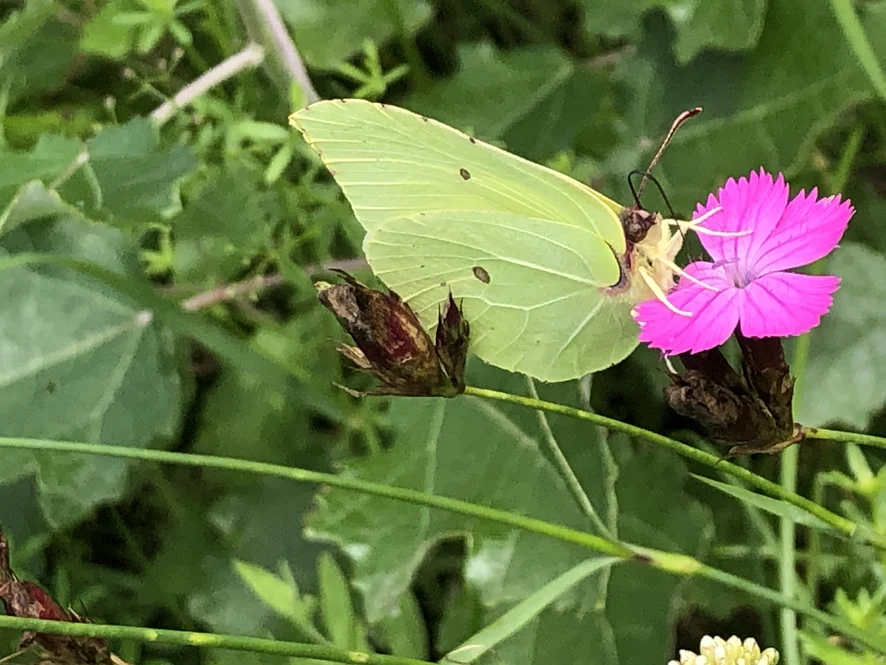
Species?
Gonepteryx rhamni
